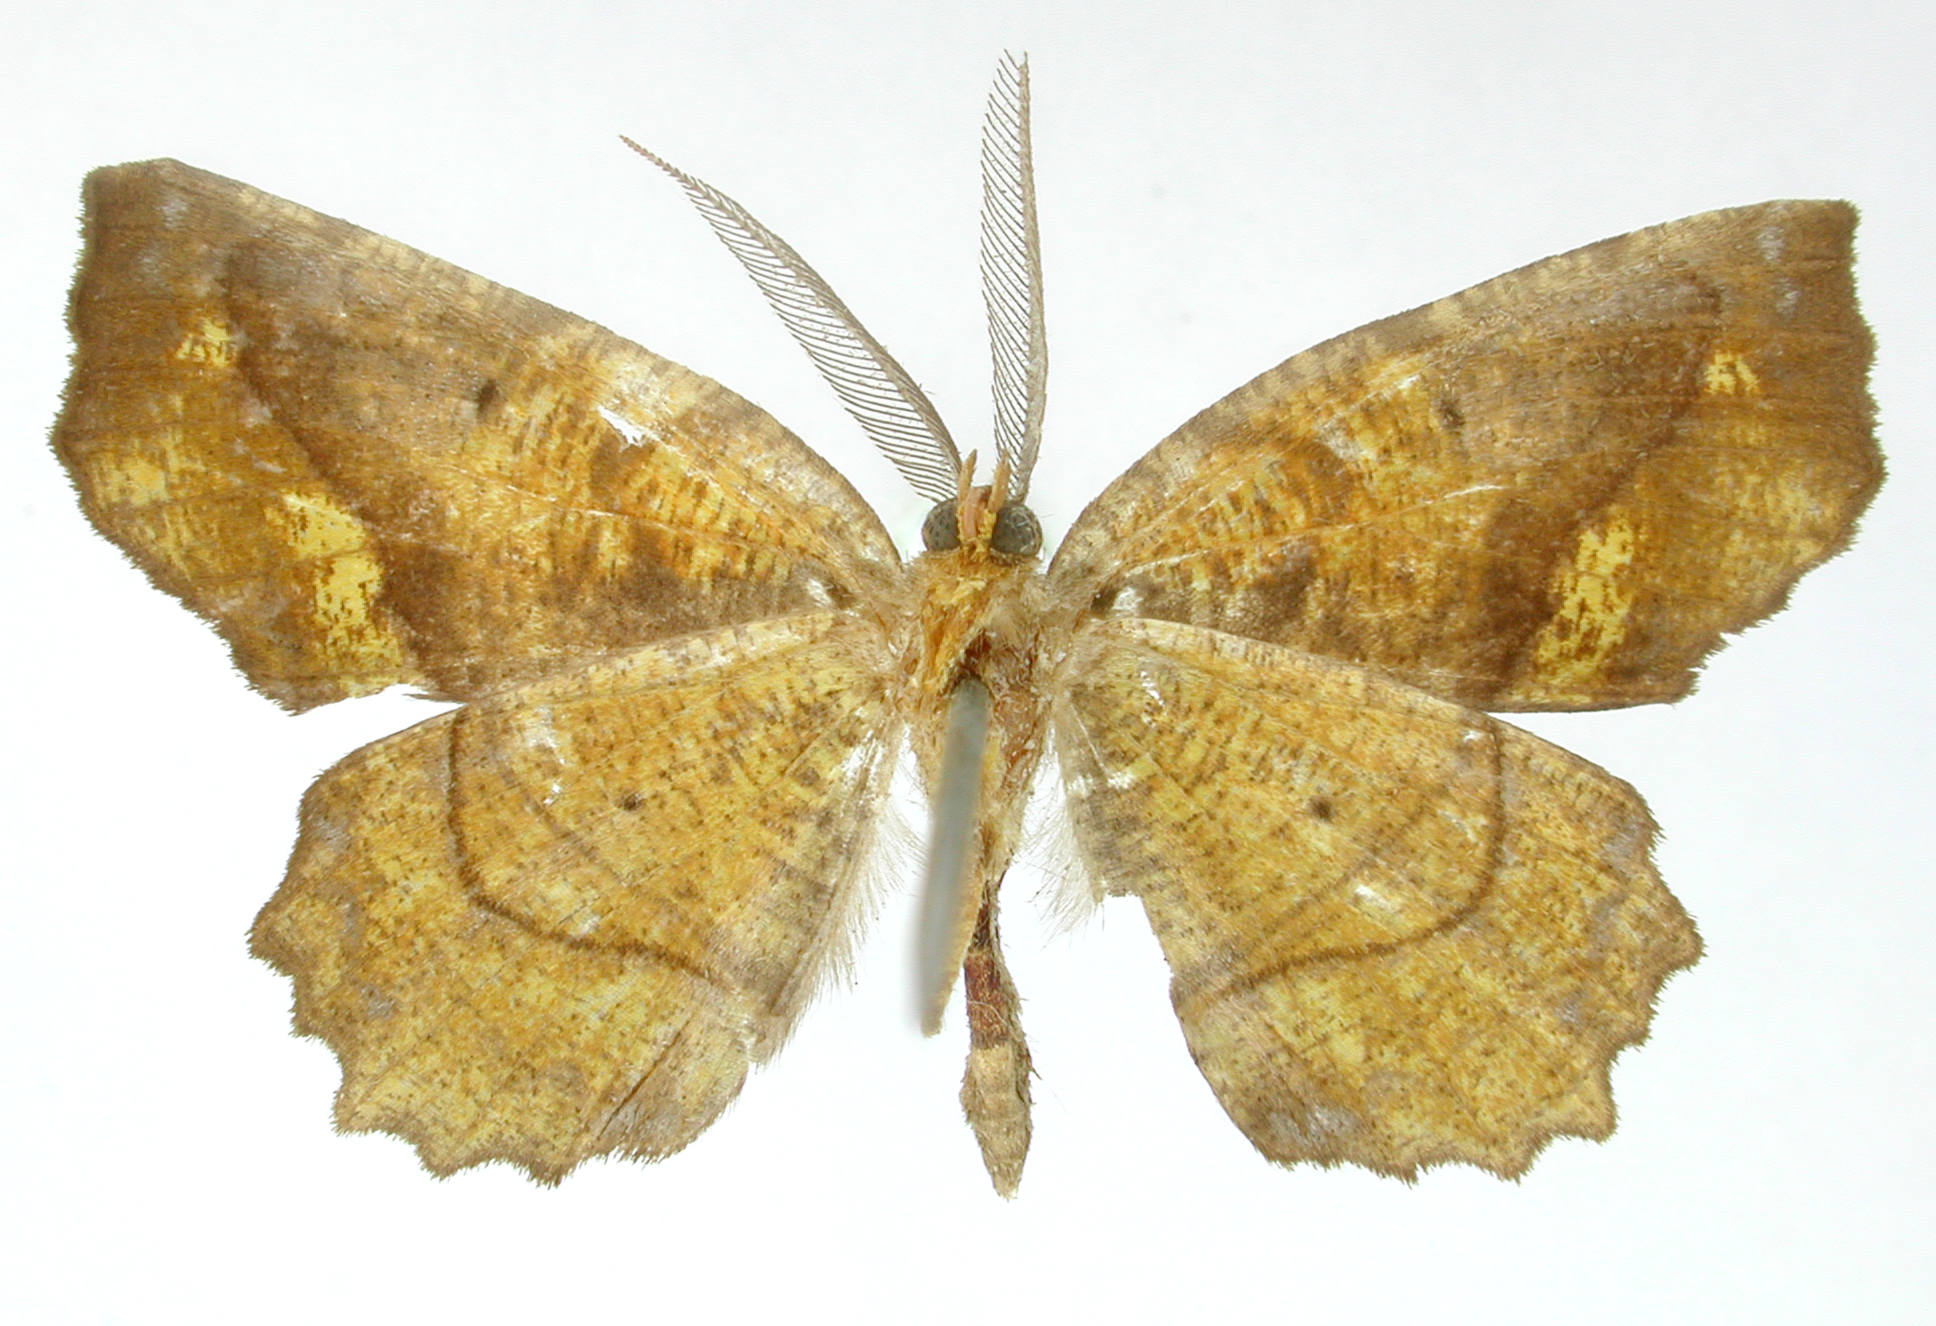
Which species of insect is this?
Selenia banasa
